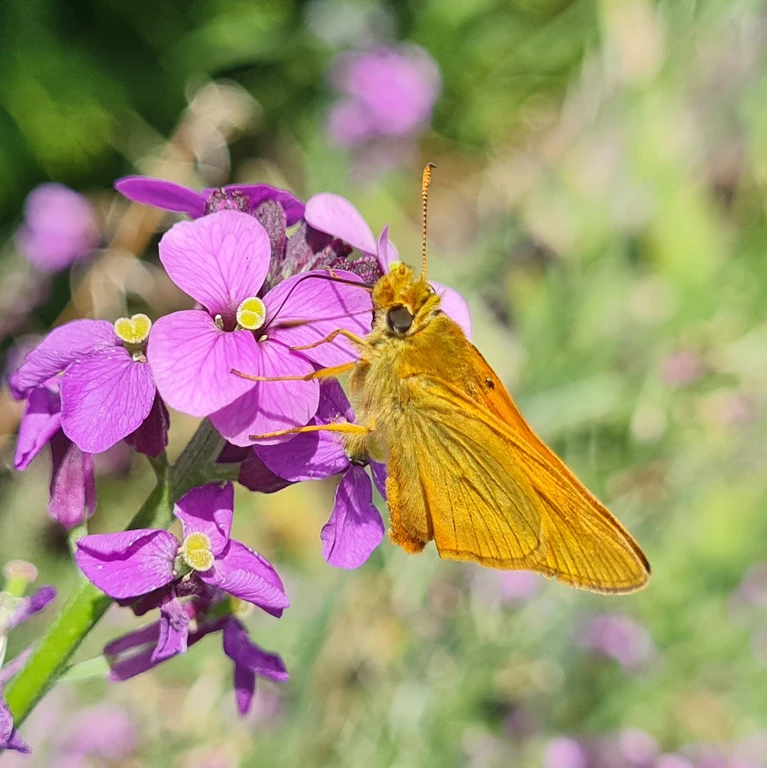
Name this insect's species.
Ochlodes sylvanus (also Ochlodes venata)
